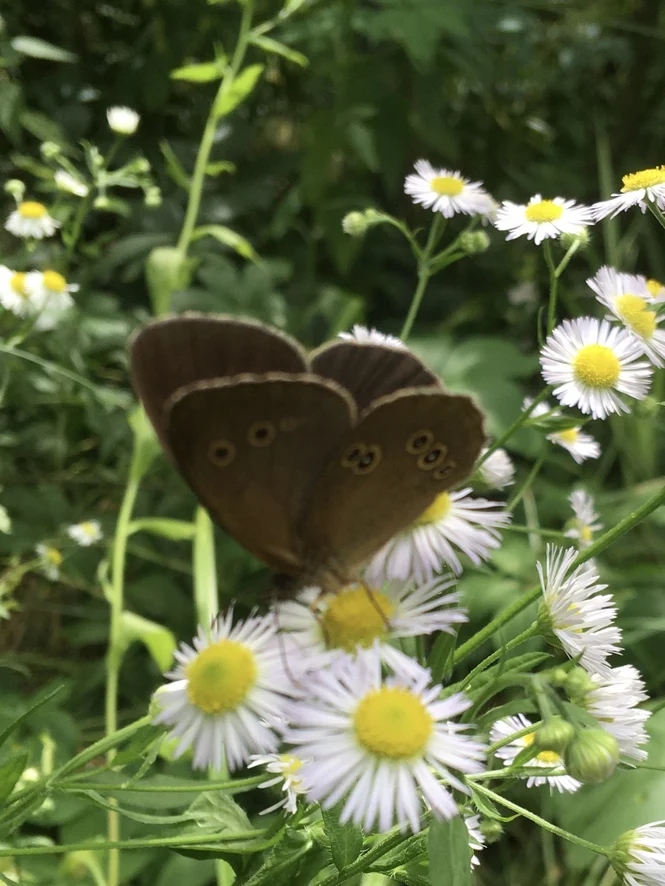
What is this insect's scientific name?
Aphantopus hyperantus
